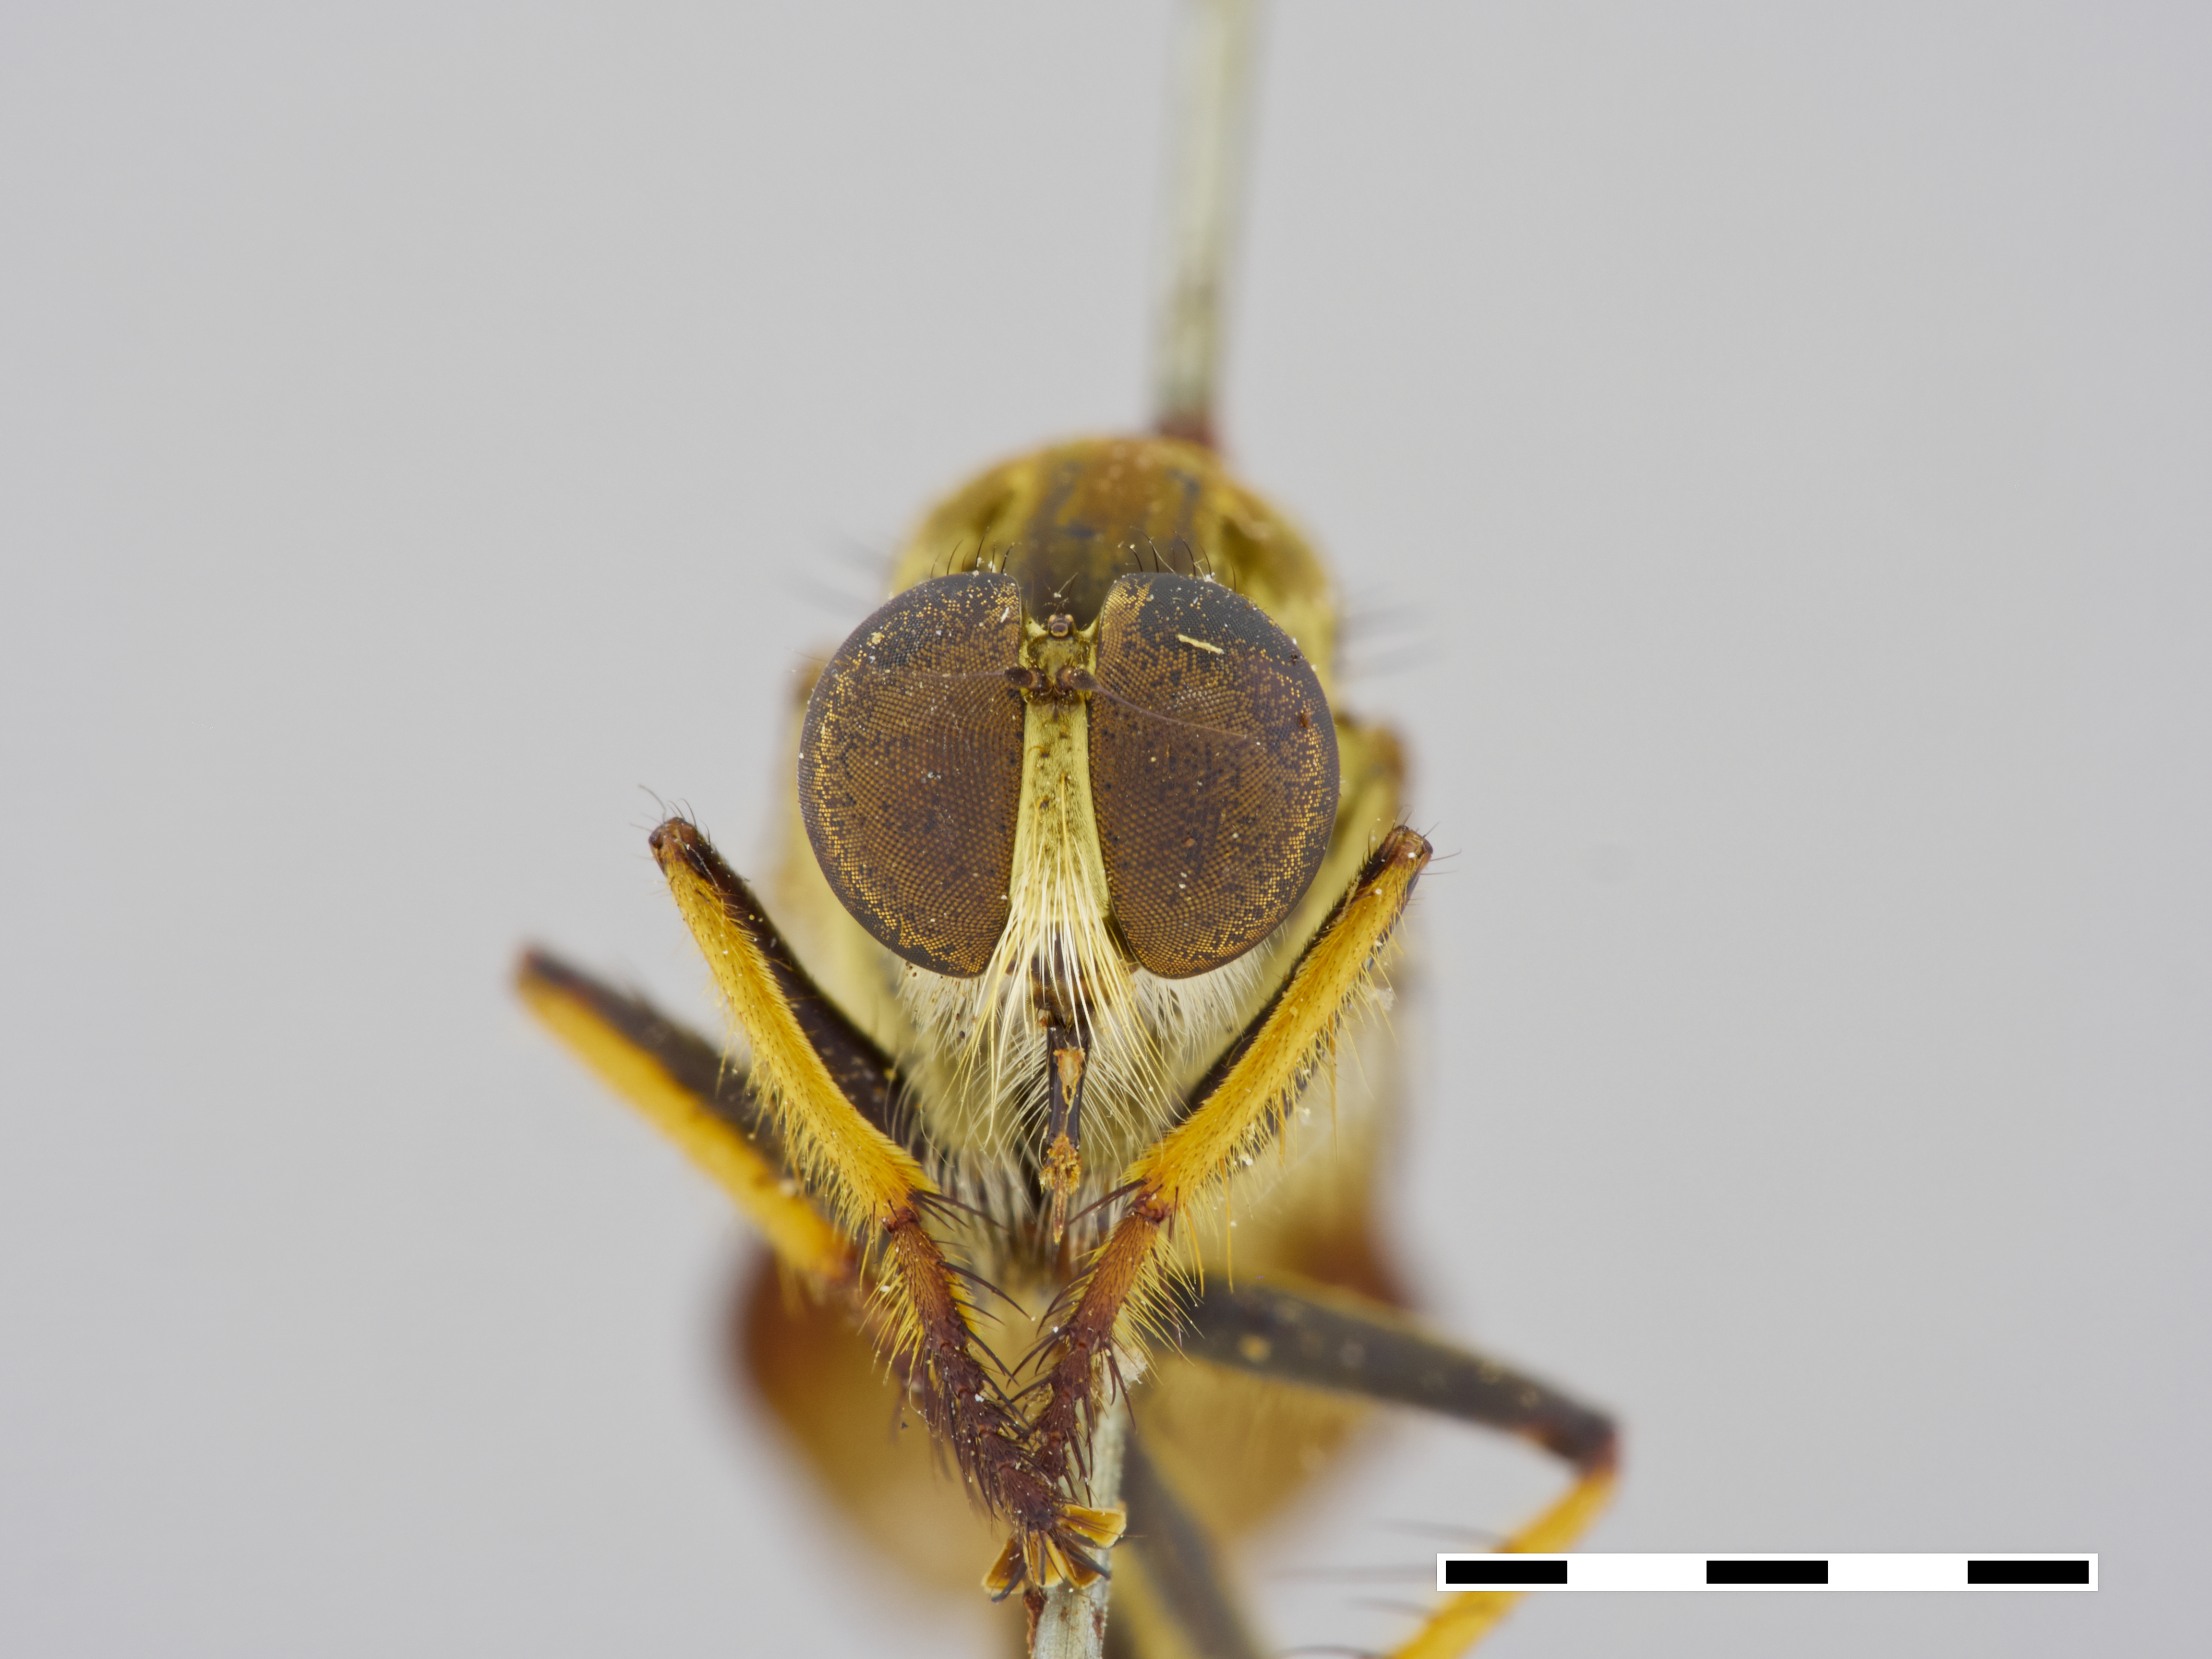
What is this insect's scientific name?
Ommatius dilatipennis
